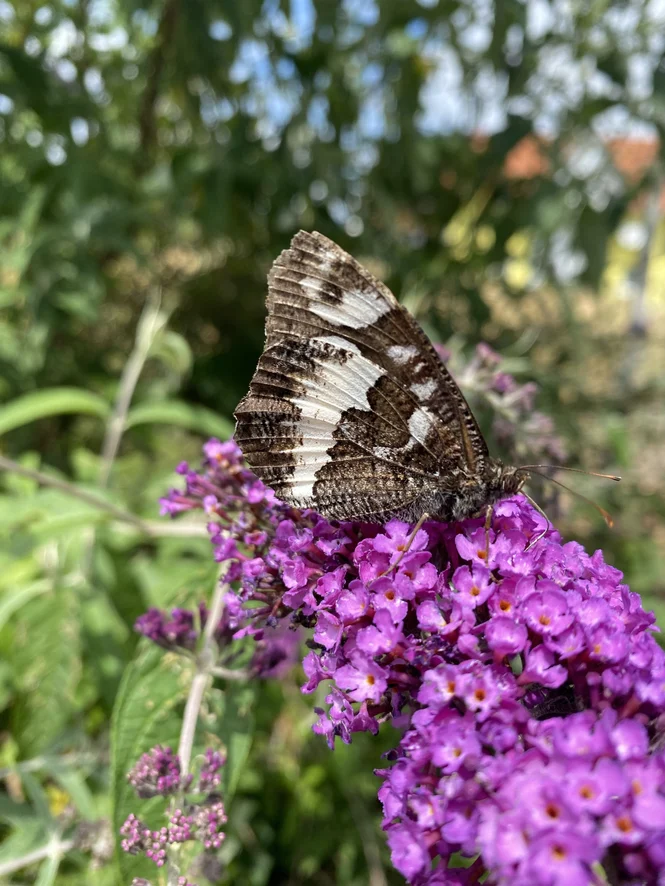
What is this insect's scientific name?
Brintesia circe
